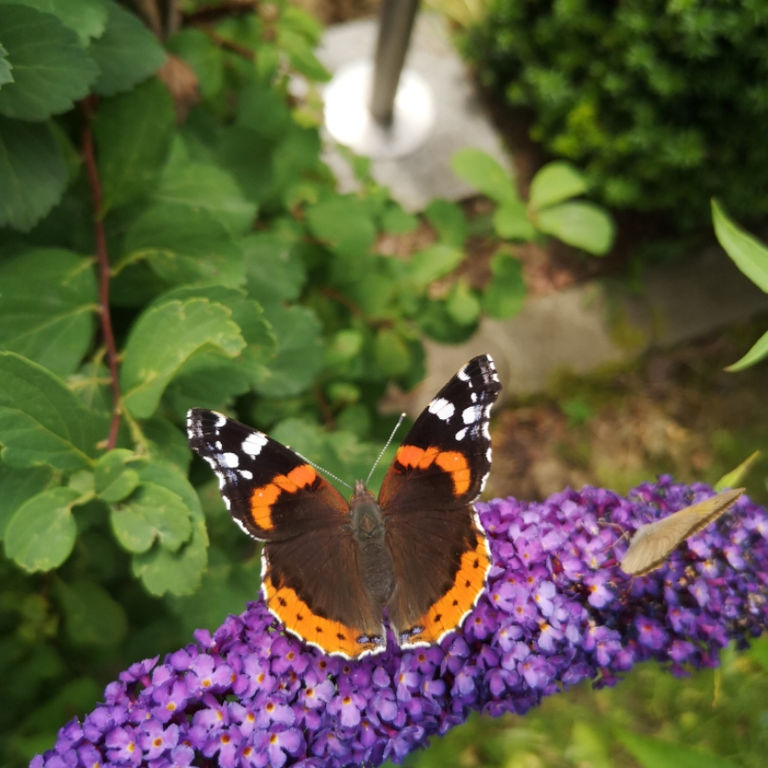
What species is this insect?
Vanessa atalanta
